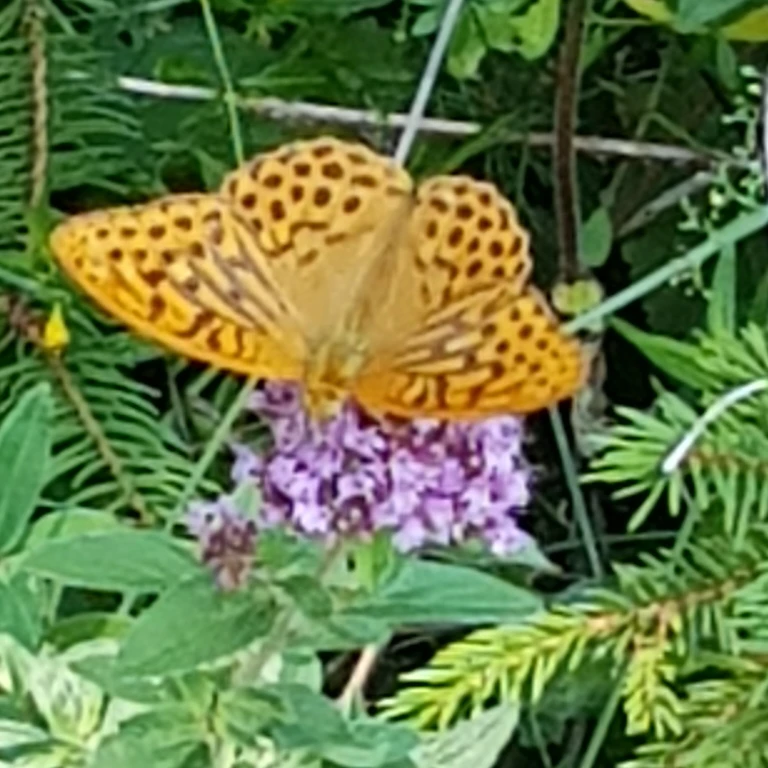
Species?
Argynnis paphia
